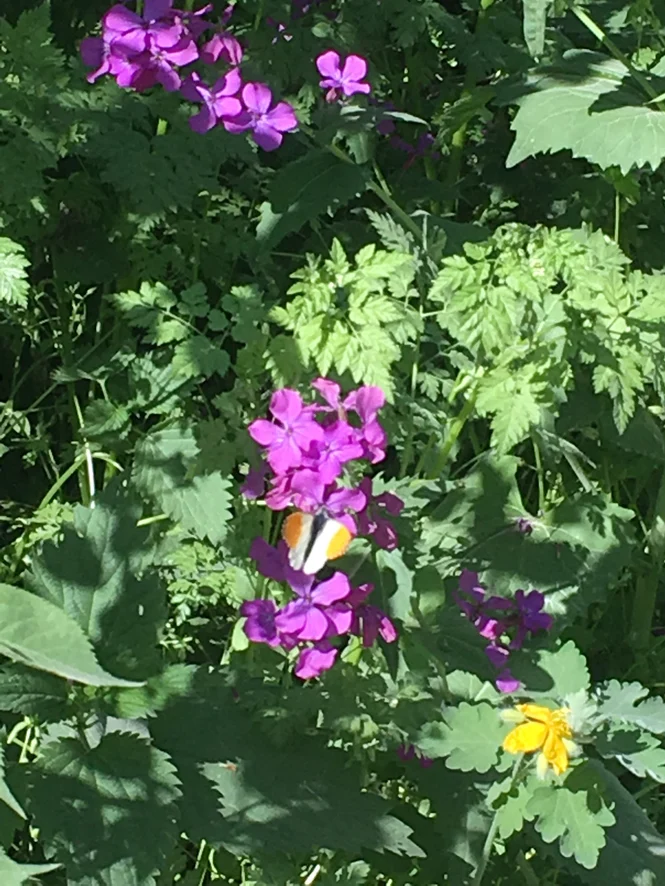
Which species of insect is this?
Anthocharis cardamines
